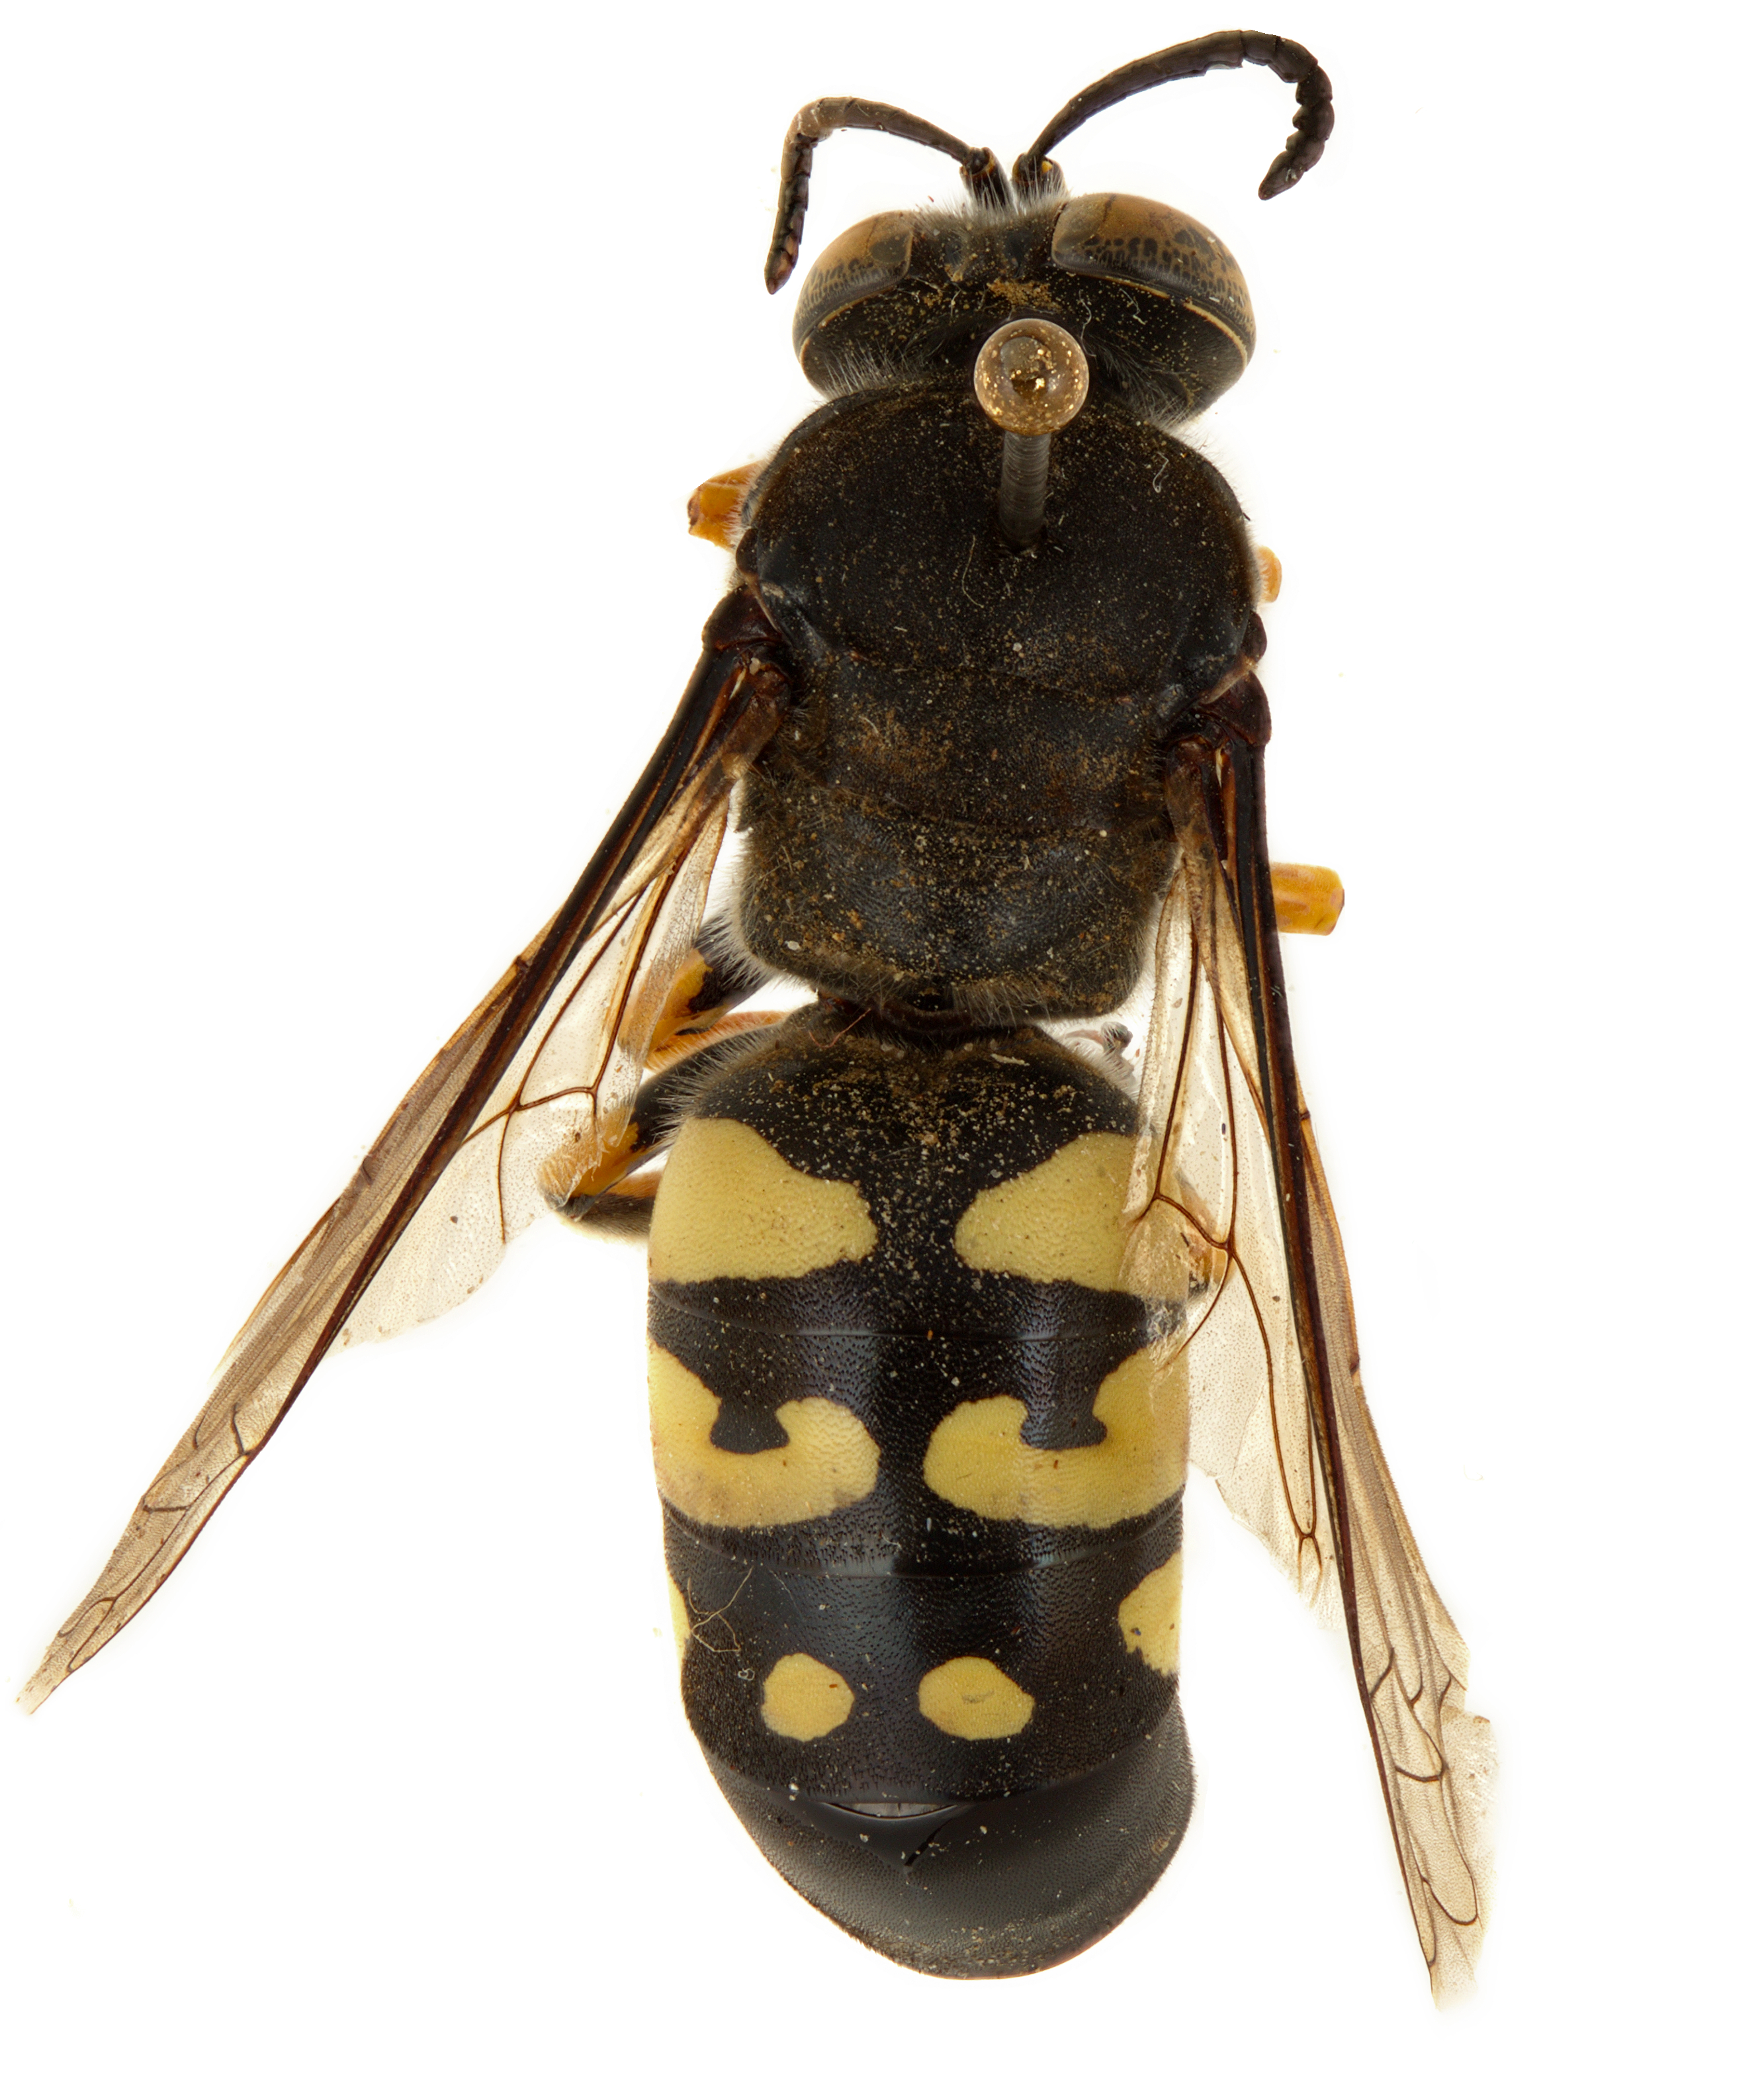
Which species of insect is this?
Stictia carolina
